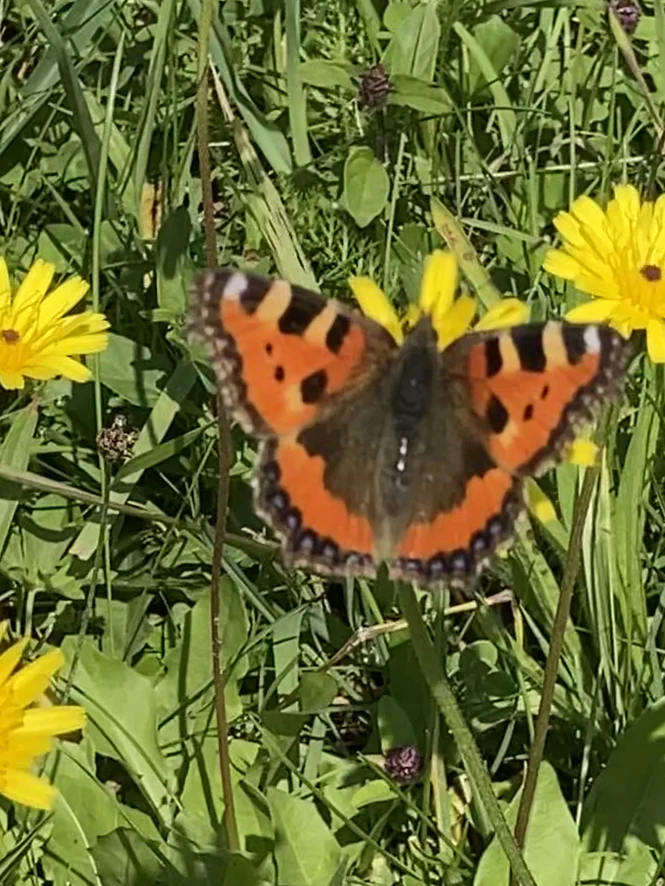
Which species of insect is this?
Aglais urticae
